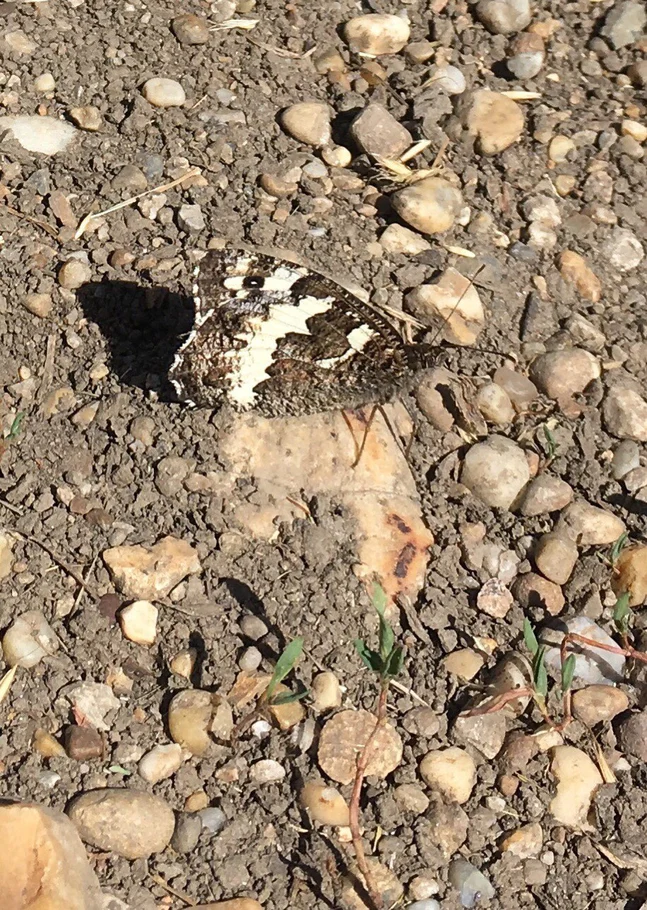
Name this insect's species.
Brintesia circe
